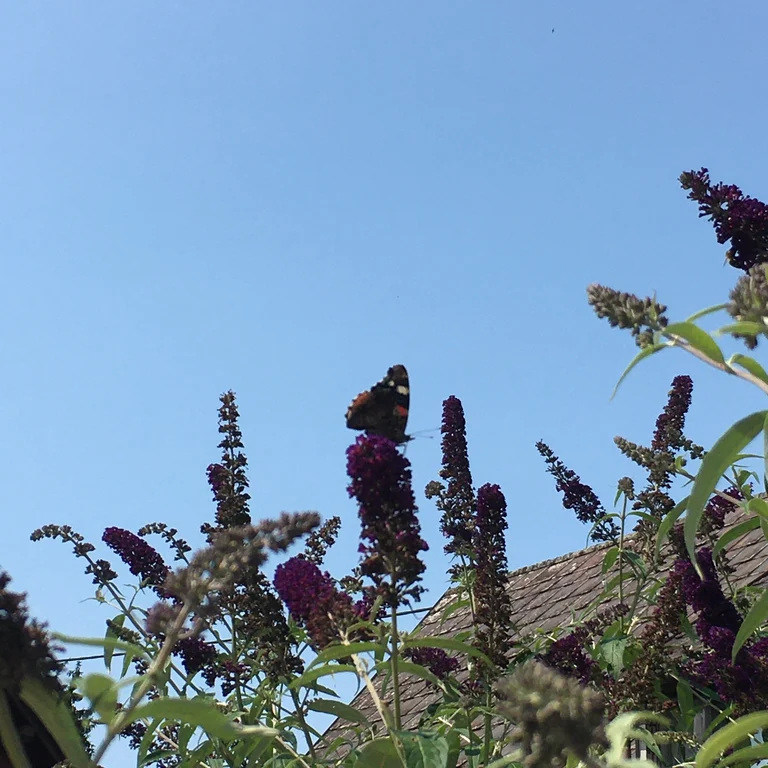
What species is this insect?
Vanessa atalanta
